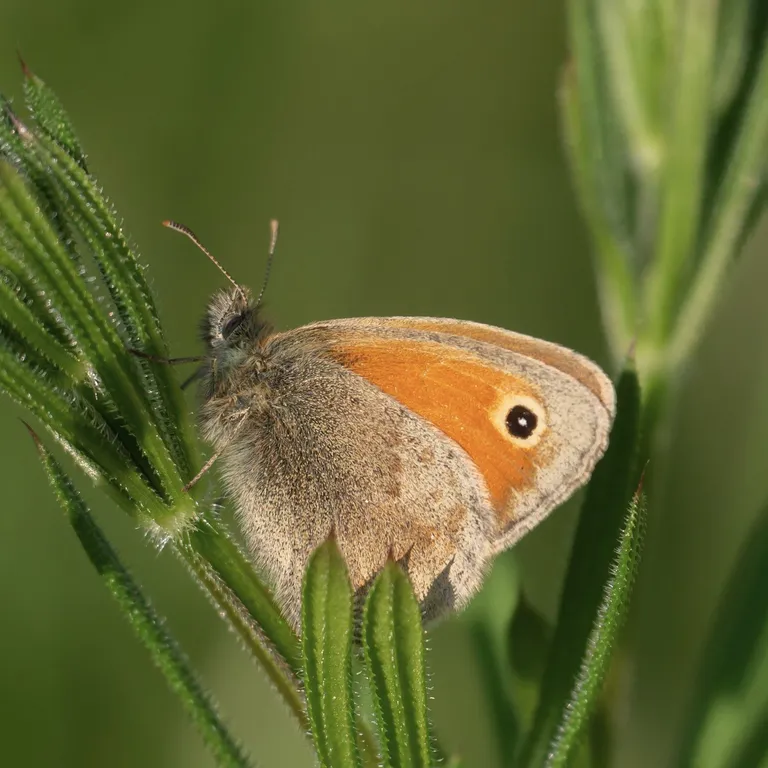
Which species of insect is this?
Coenonympha pamphilus
